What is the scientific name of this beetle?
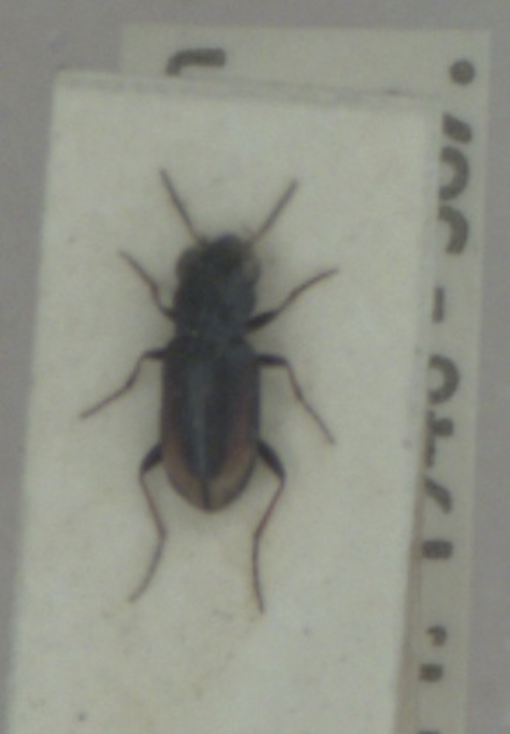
Notiophilus biguttatus
